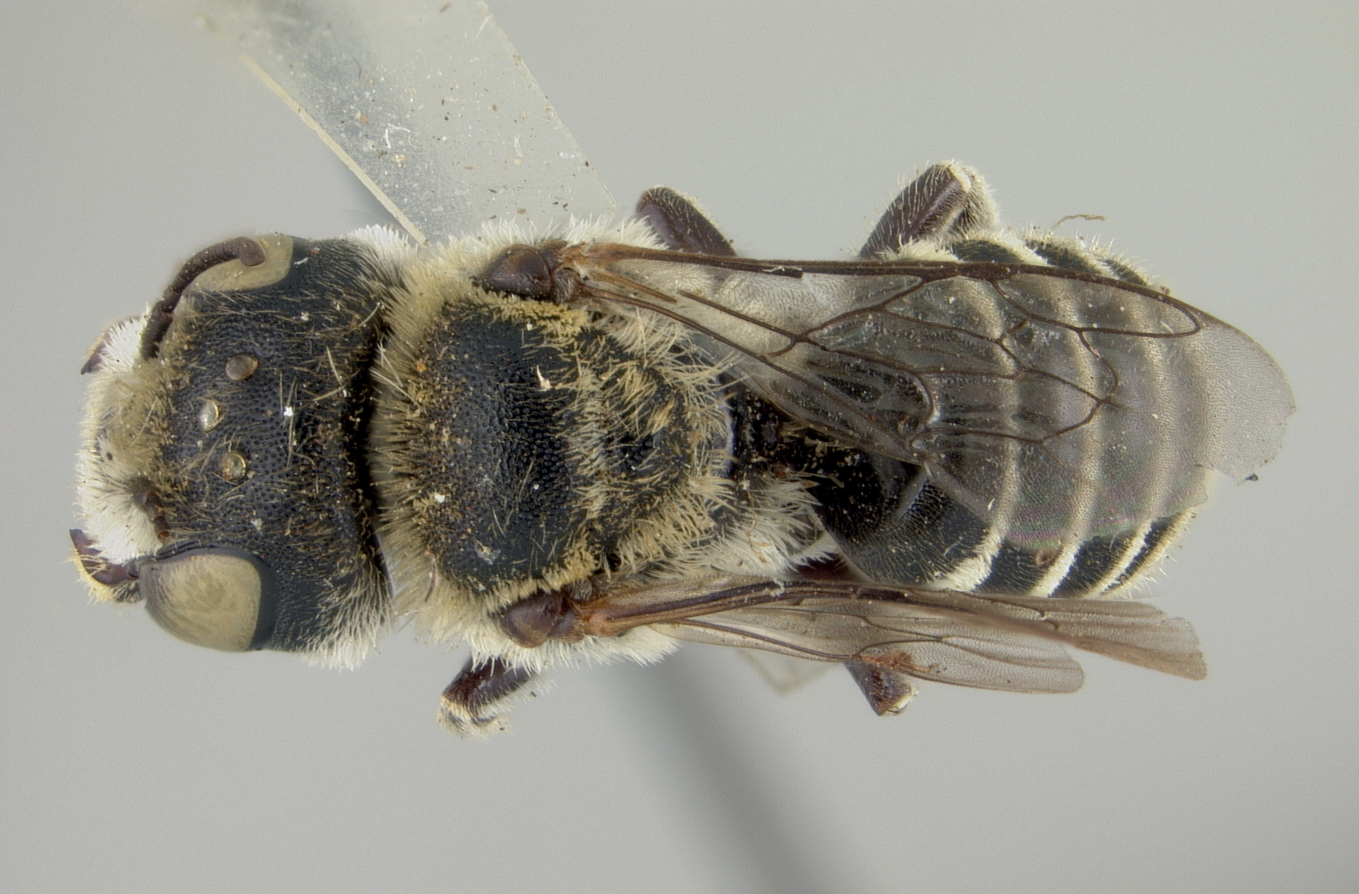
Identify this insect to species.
Ashmeadiella coquilletti
